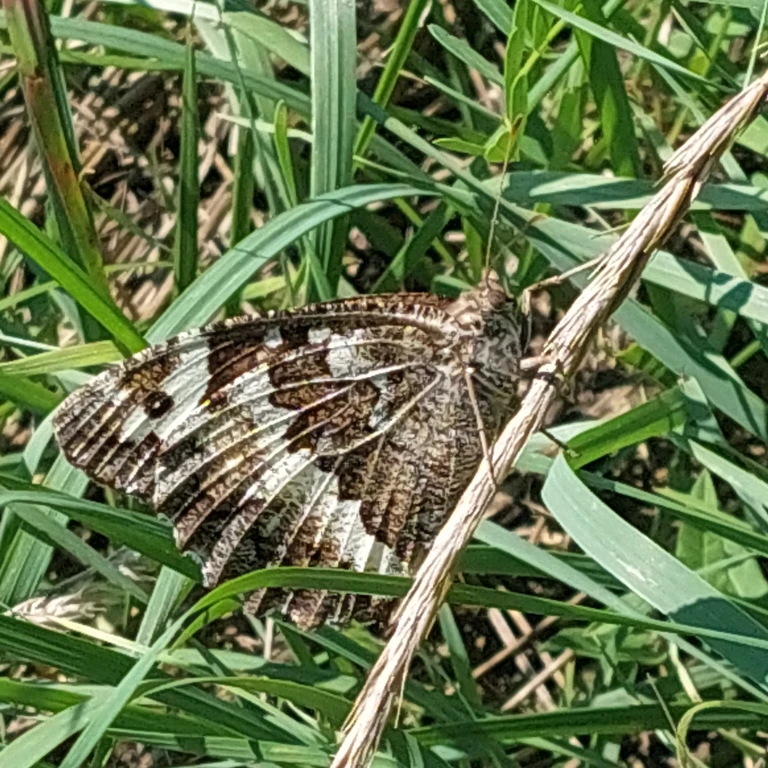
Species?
Brintesia circe
